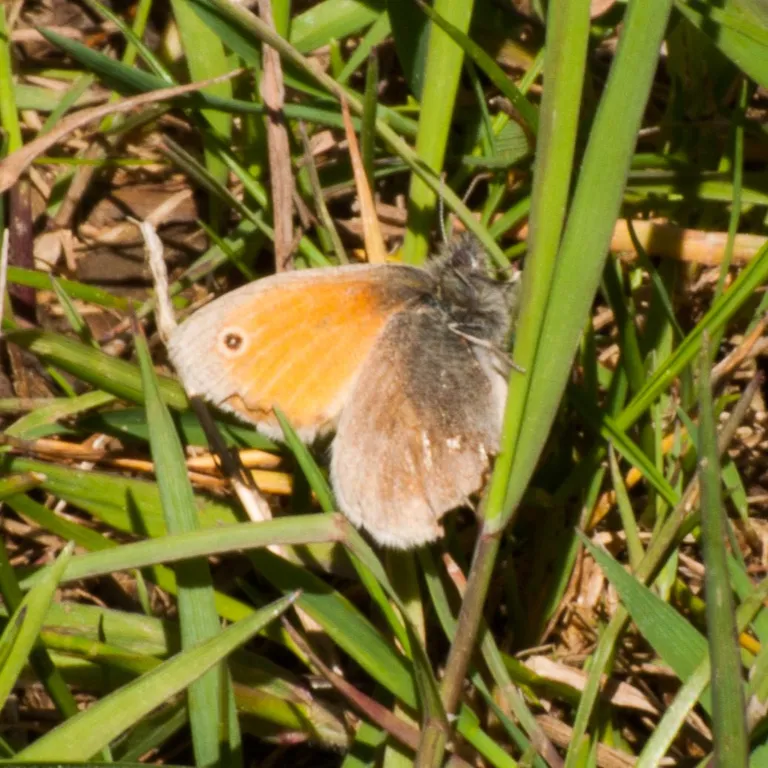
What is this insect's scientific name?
Coenonympha pamphilus
